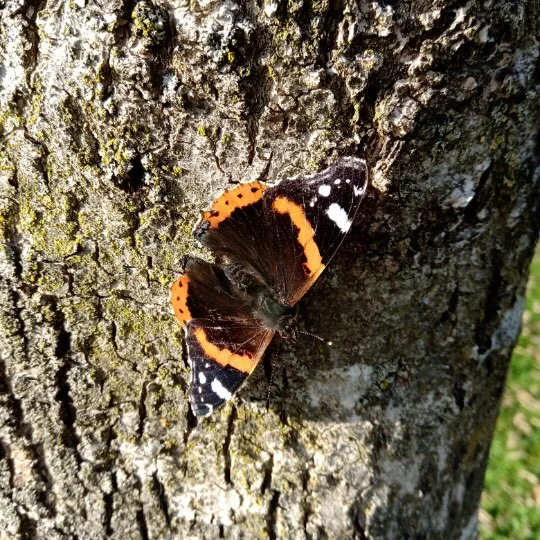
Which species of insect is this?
Vanessa atalanta
